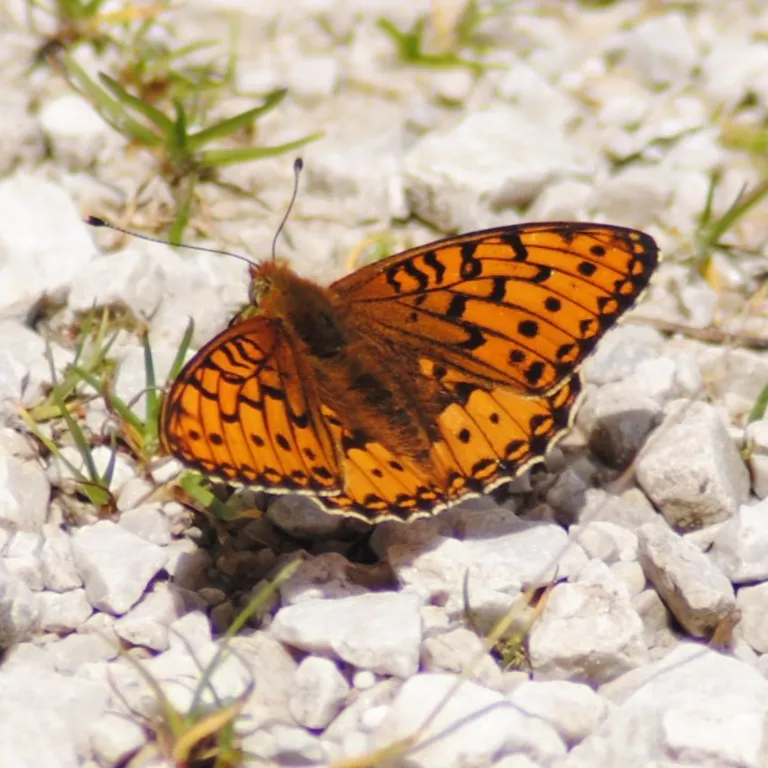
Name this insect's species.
Speyeria aglaja
